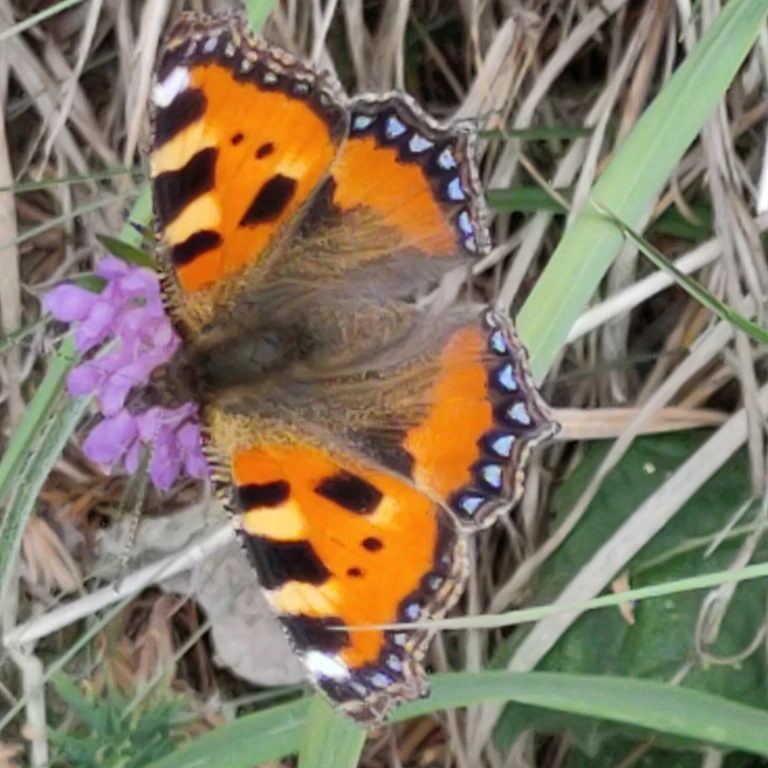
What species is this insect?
Aglais urticae
